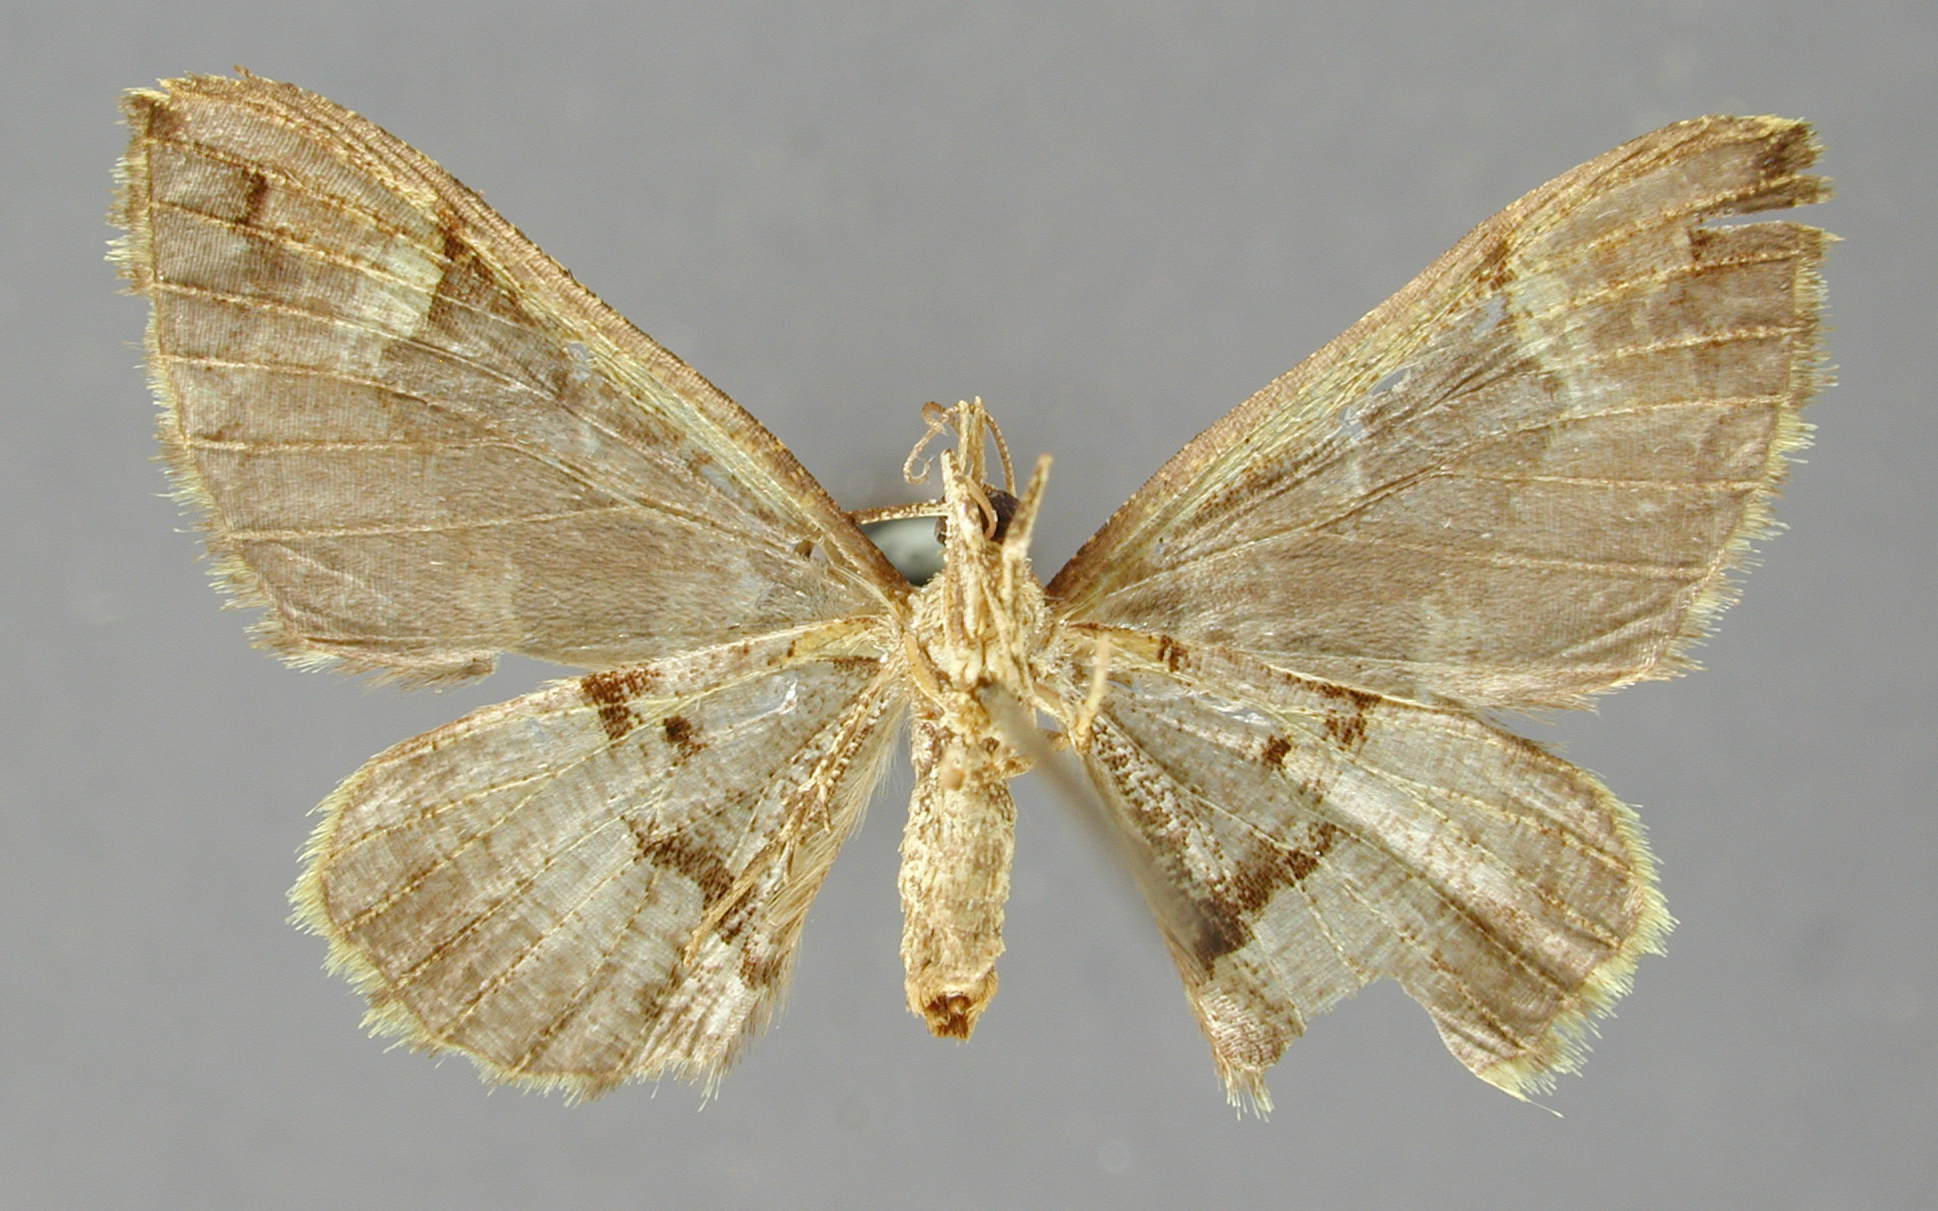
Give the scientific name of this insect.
Psaliodes monapo
